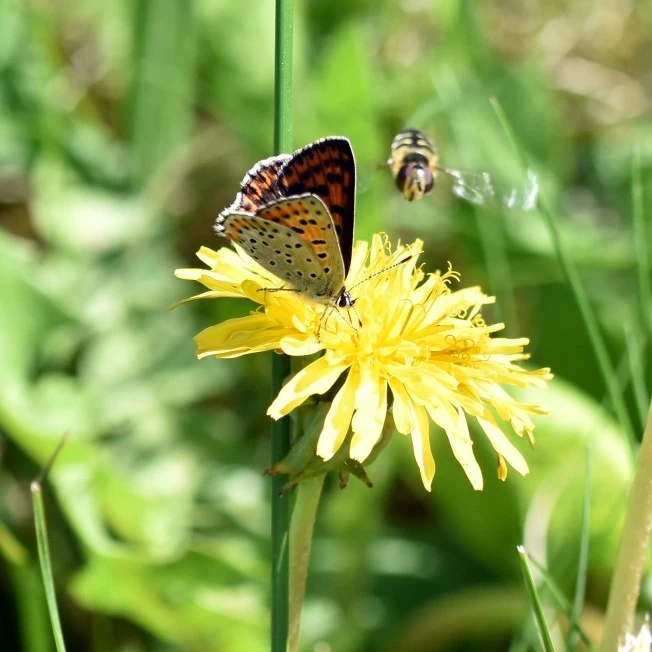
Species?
Lycaena tityrus (also Loweia tityrus)
